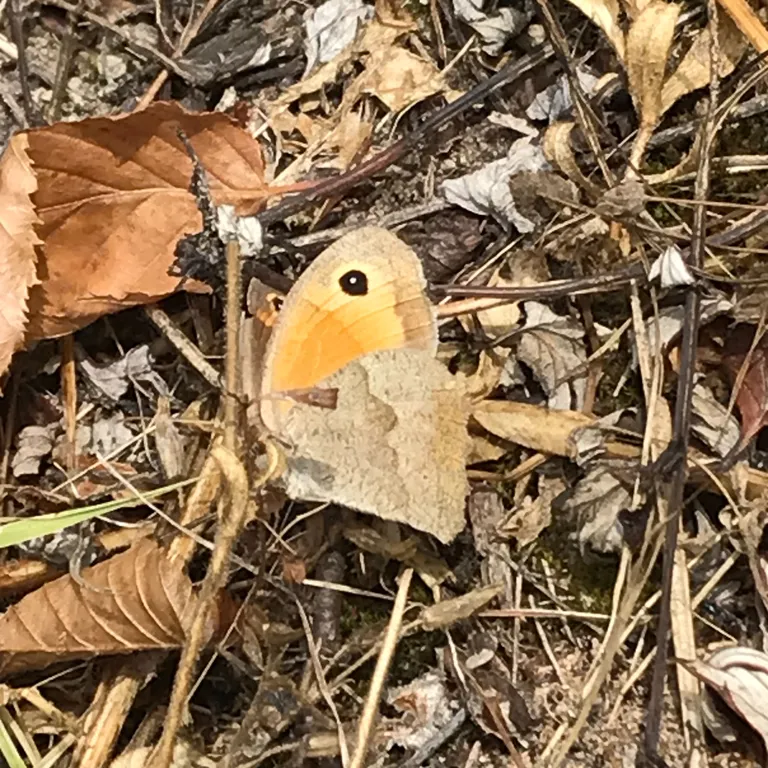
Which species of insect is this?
Maniola jurtina
